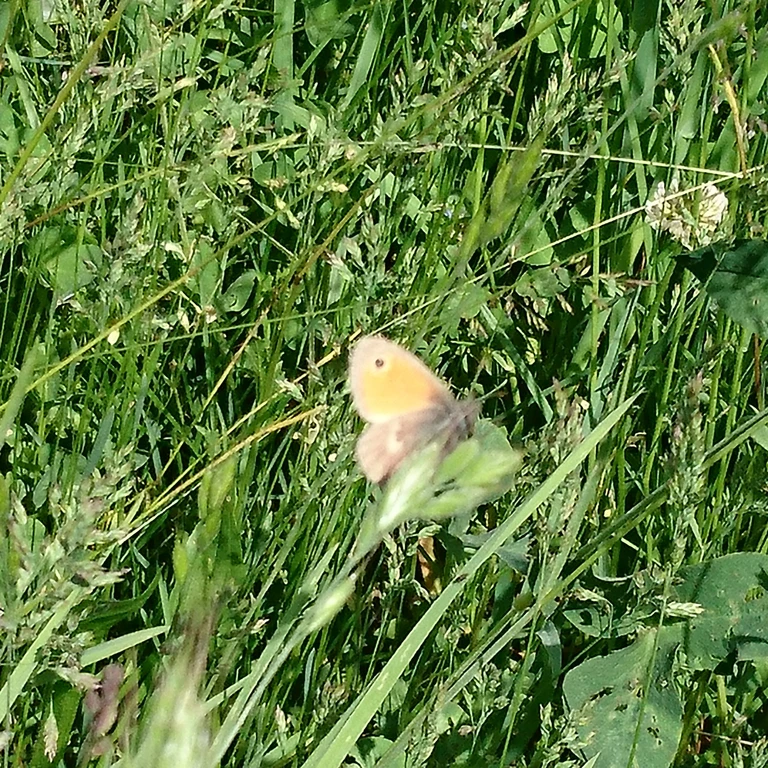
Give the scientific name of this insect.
Coenonympha pamphilus
